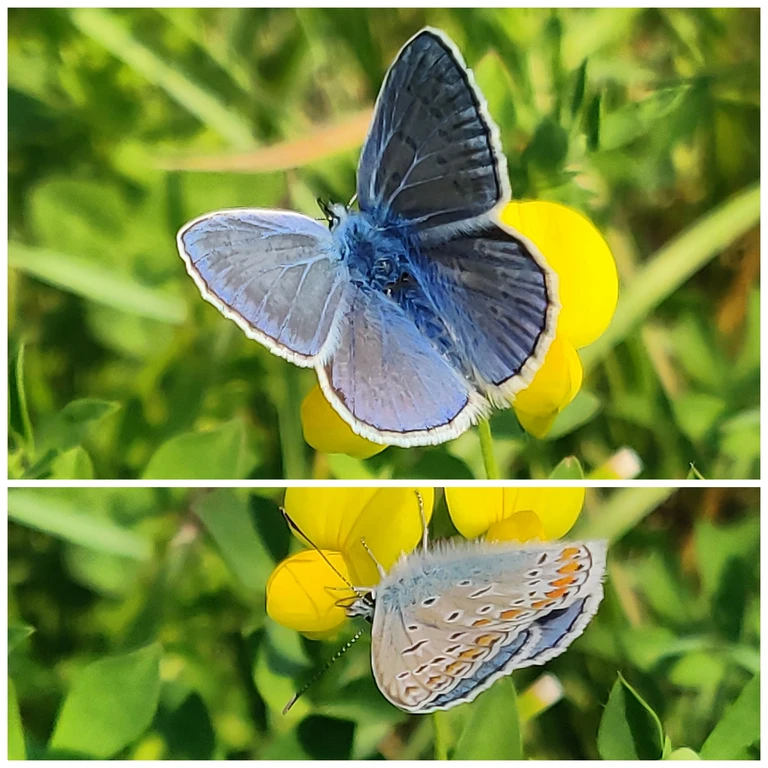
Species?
Polyommatus icarus
